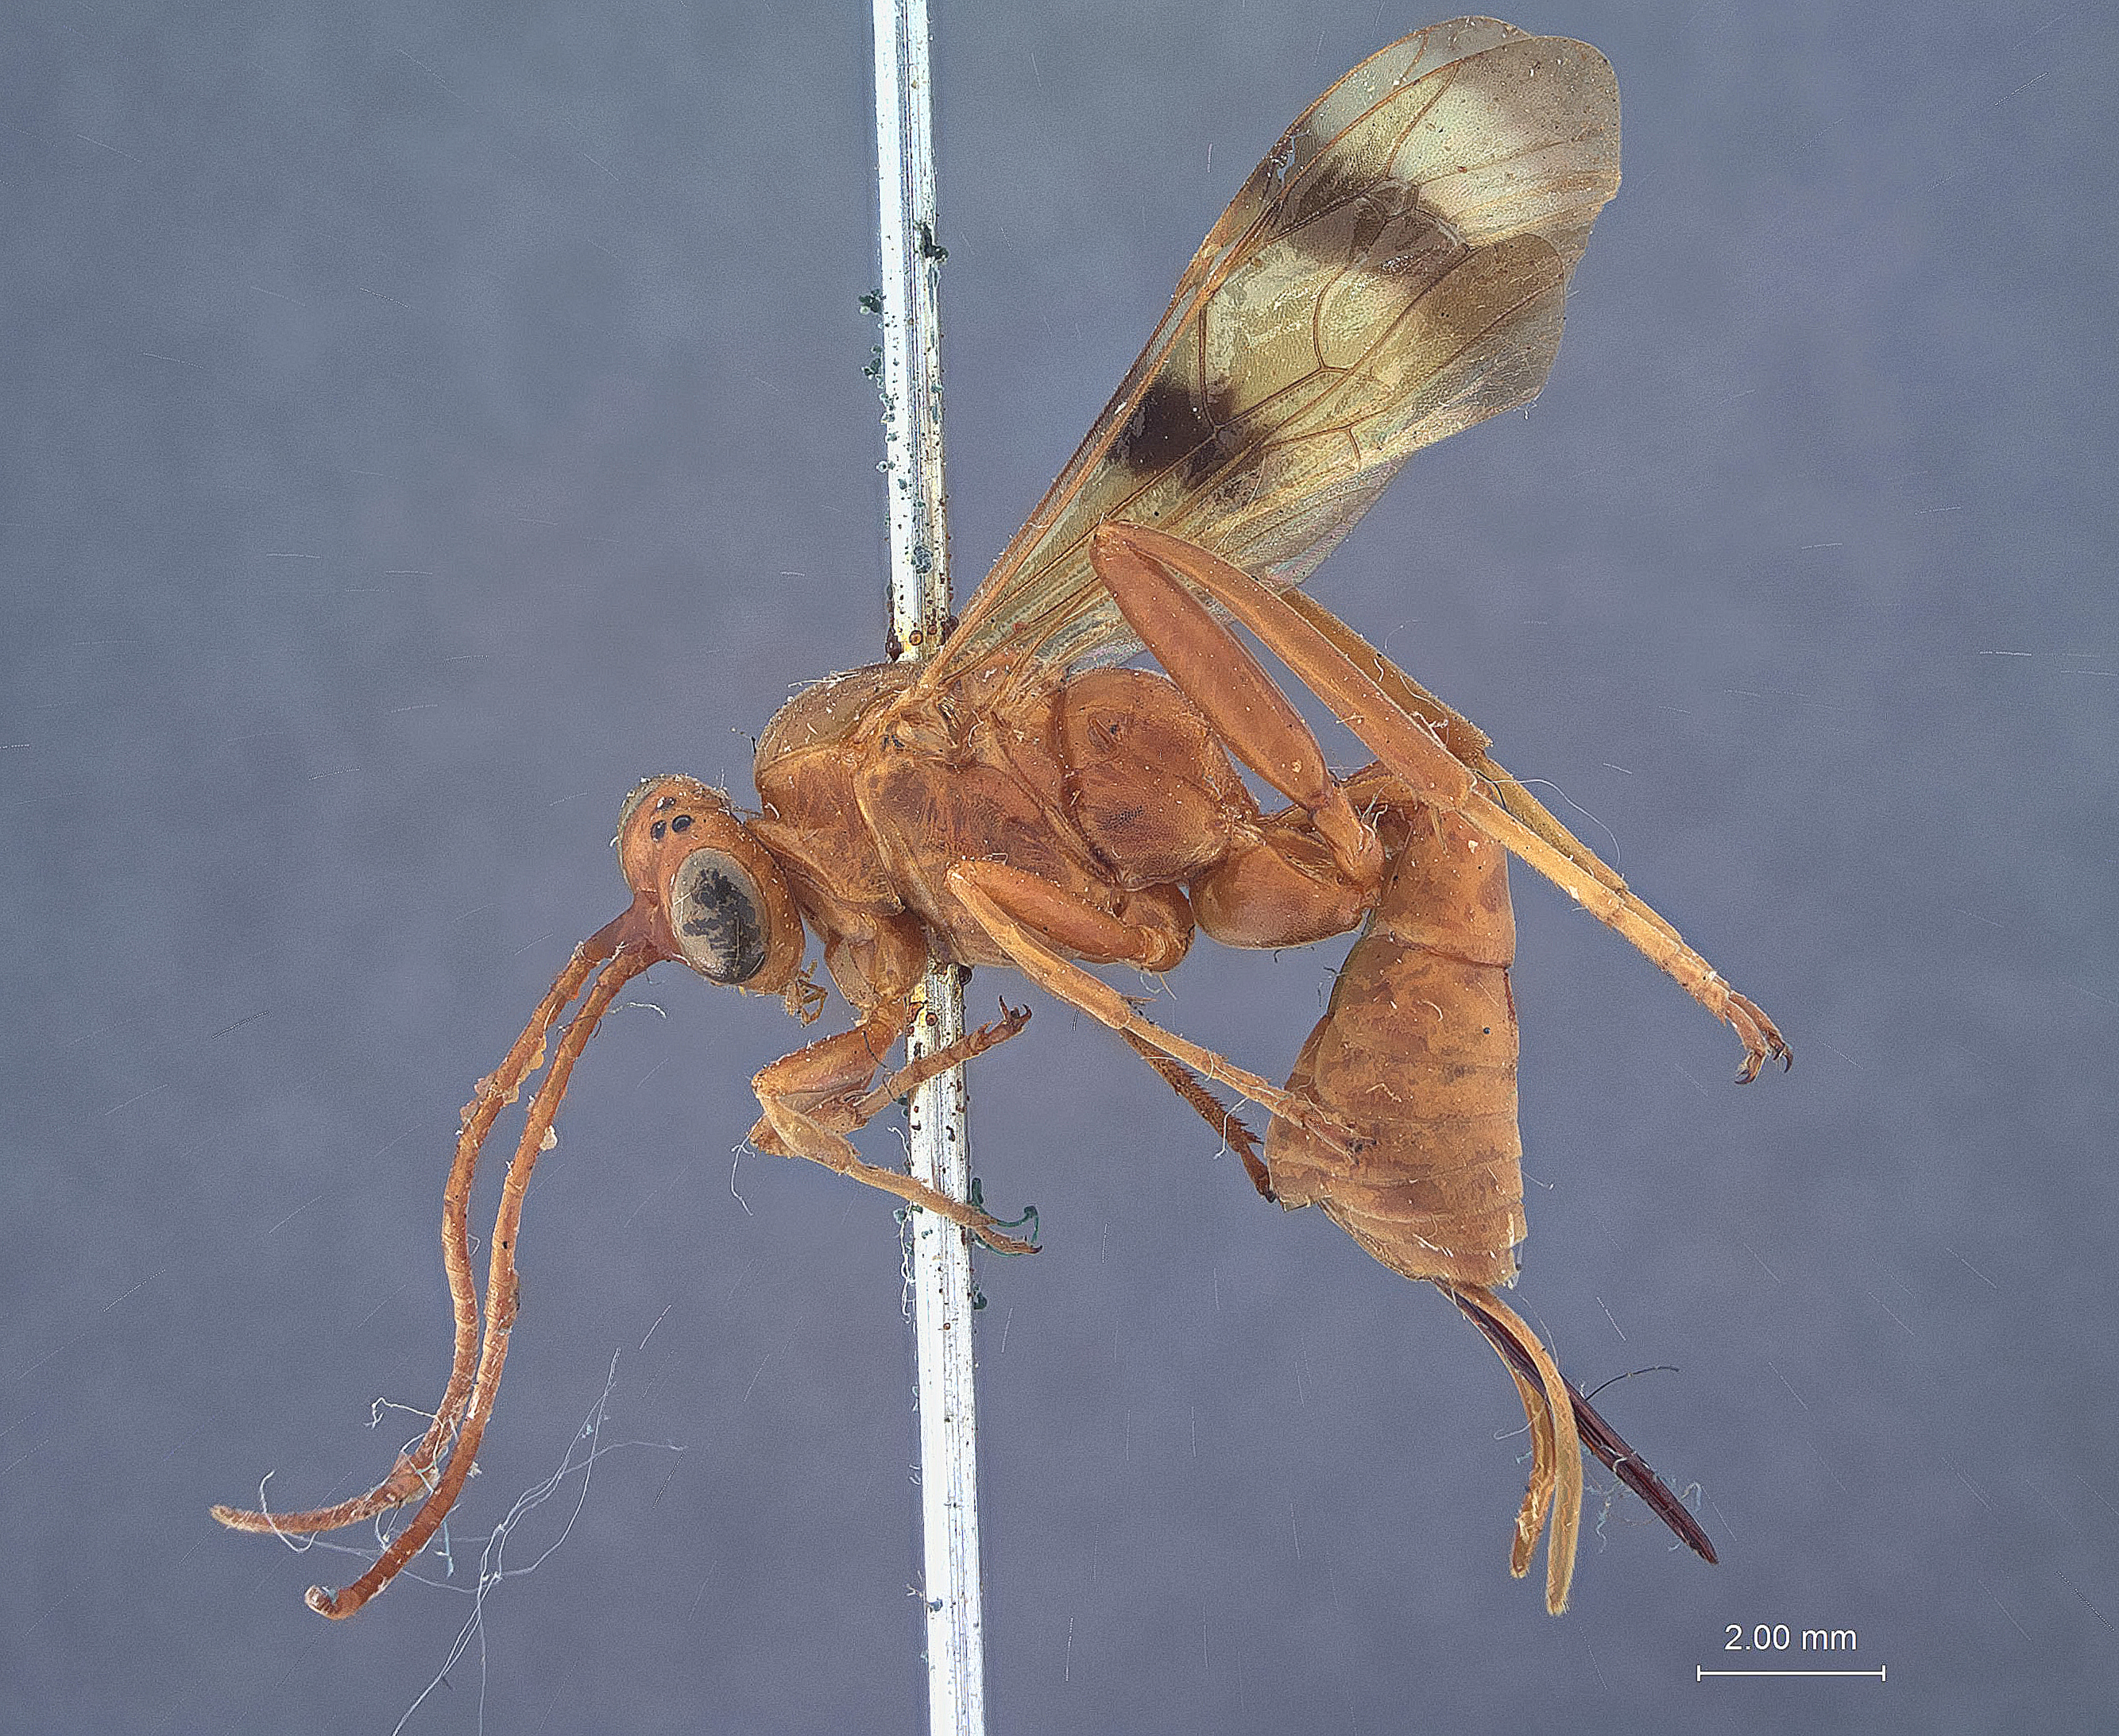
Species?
Lanugo excincta
